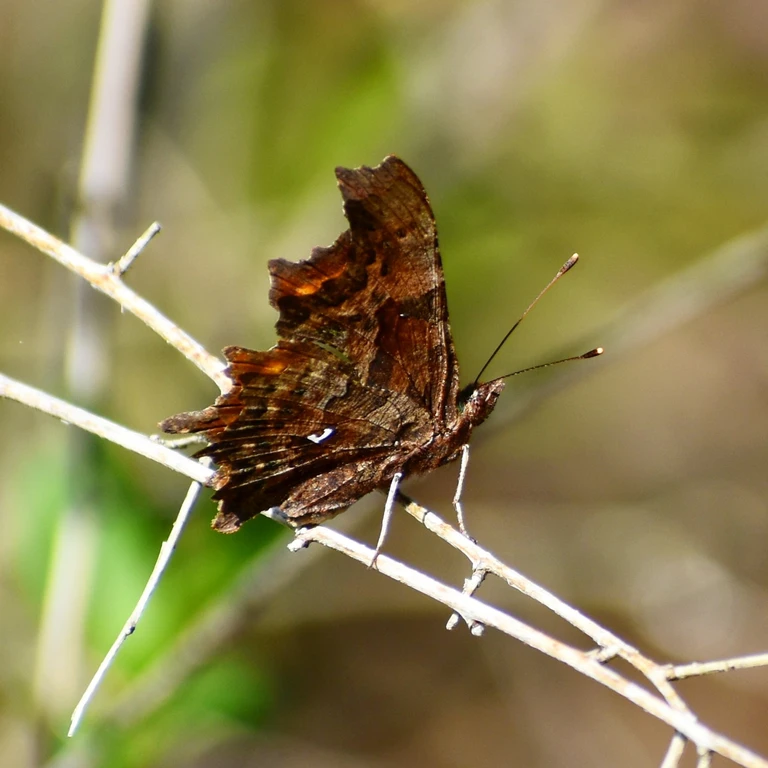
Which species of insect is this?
Polygonia c-album
